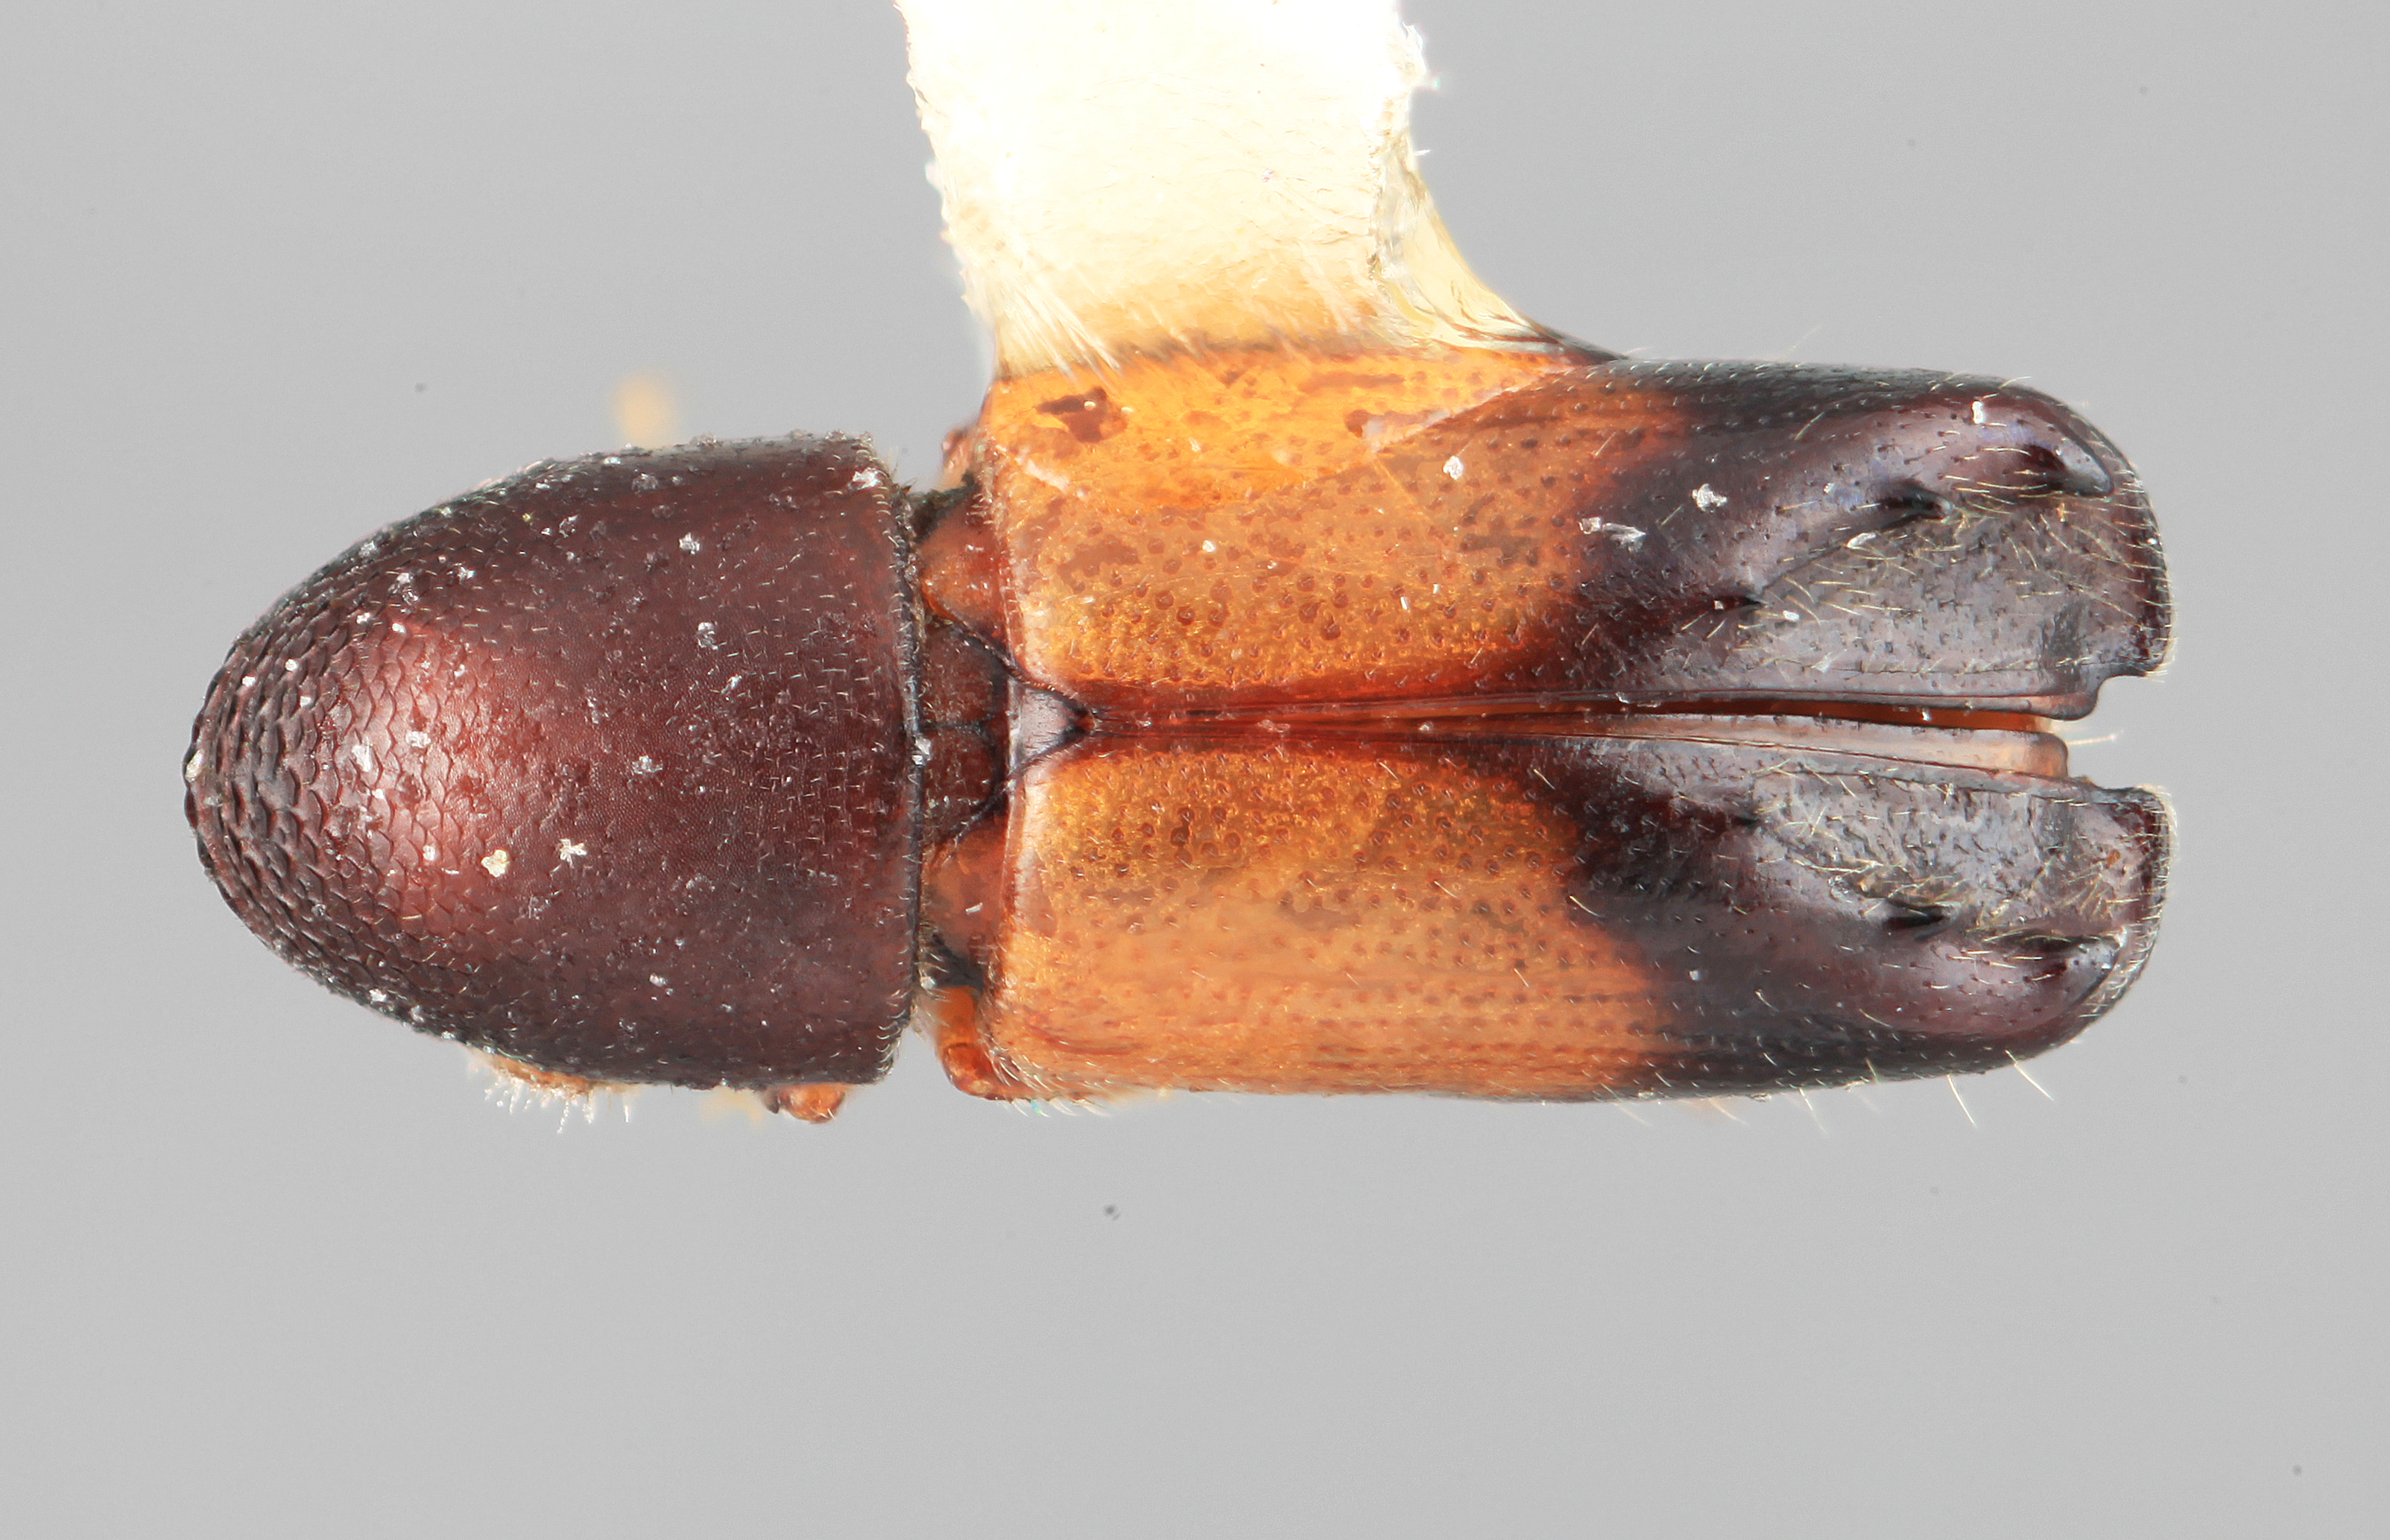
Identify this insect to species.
Tricolus myrti
